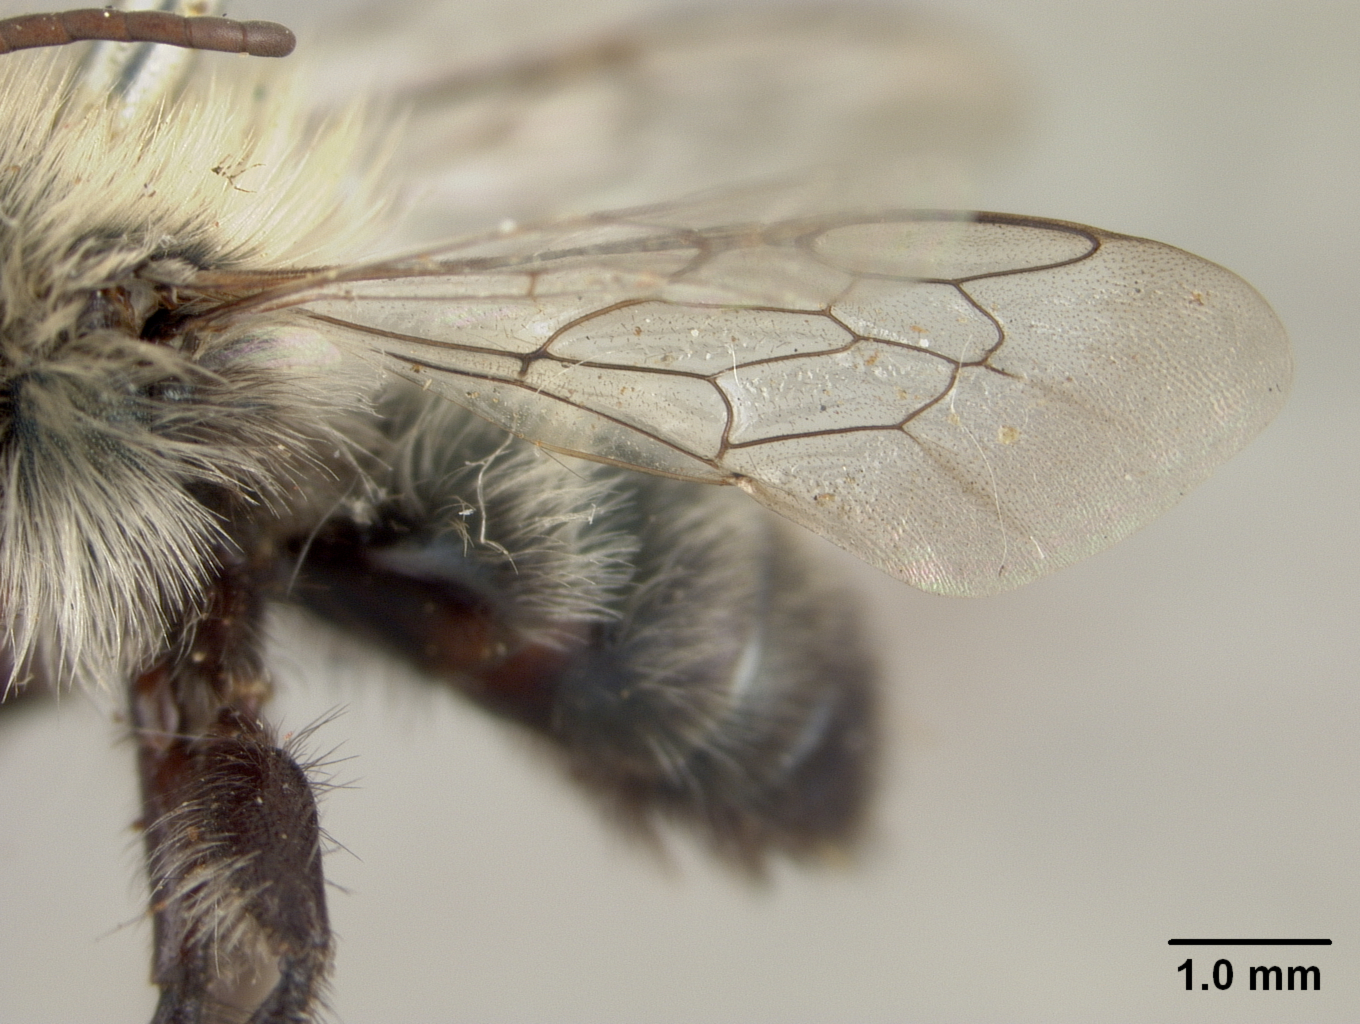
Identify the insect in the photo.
Osmia metitia
